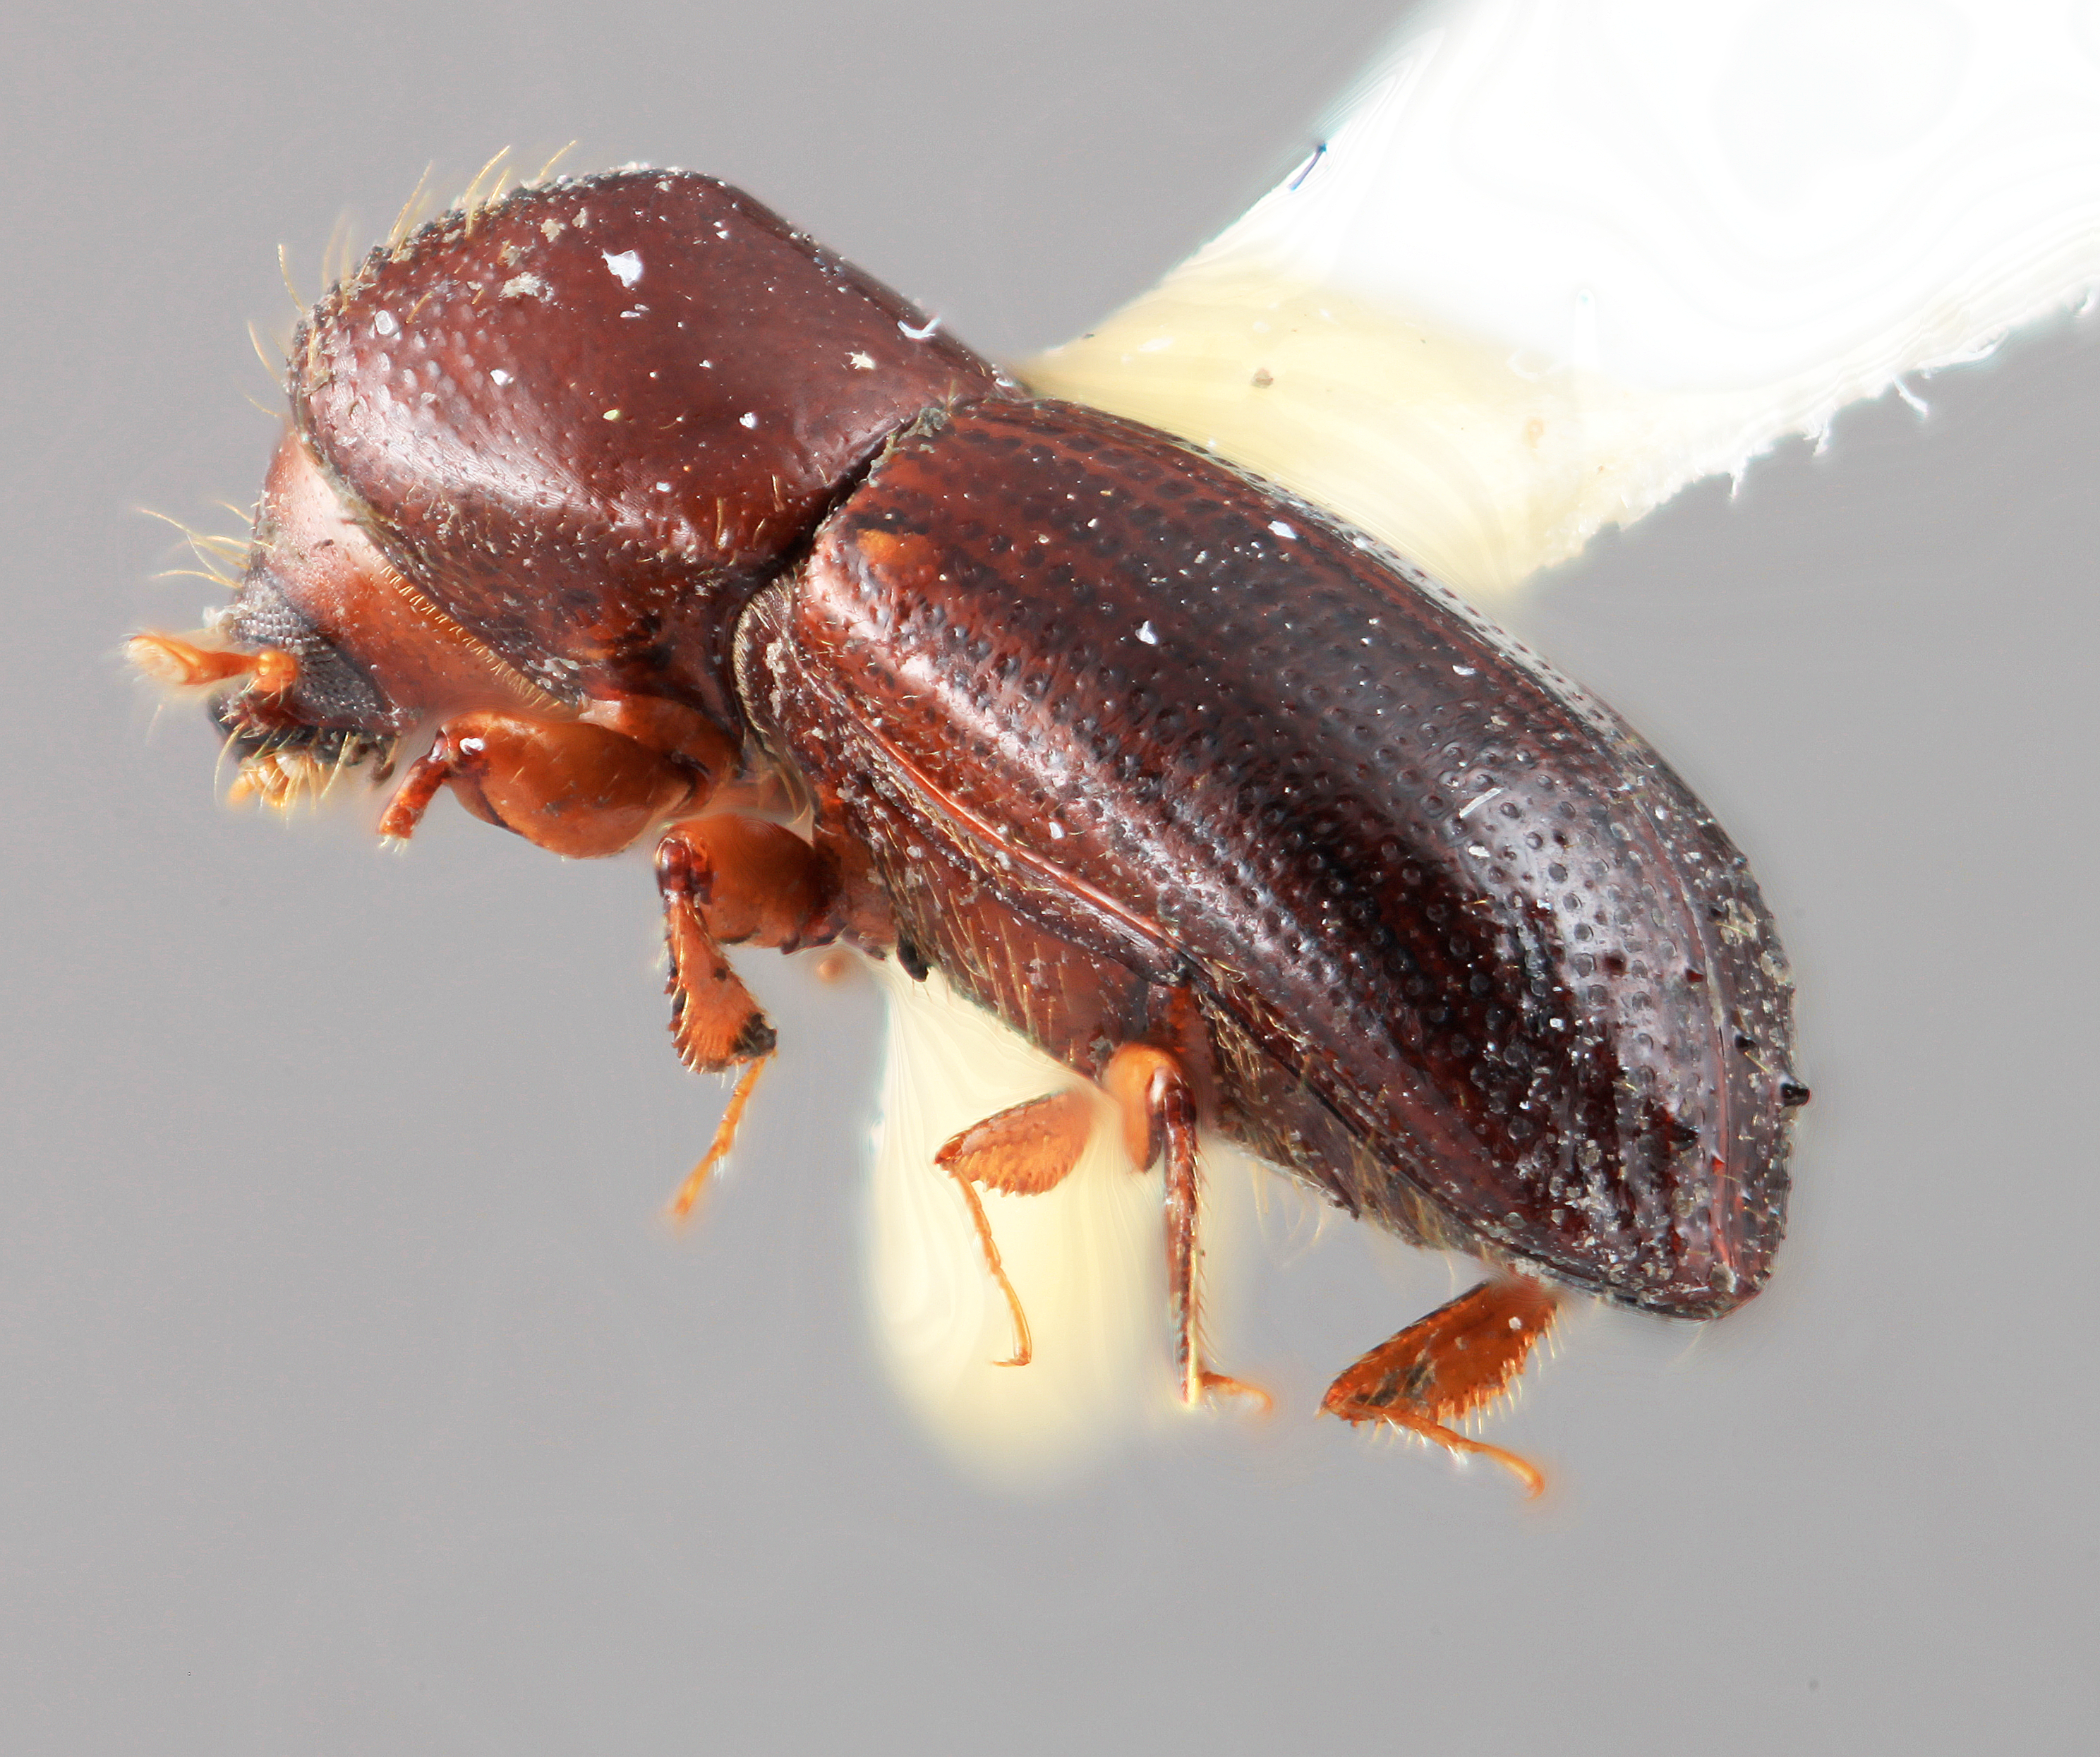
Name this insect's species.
Xyleborus aclinis
